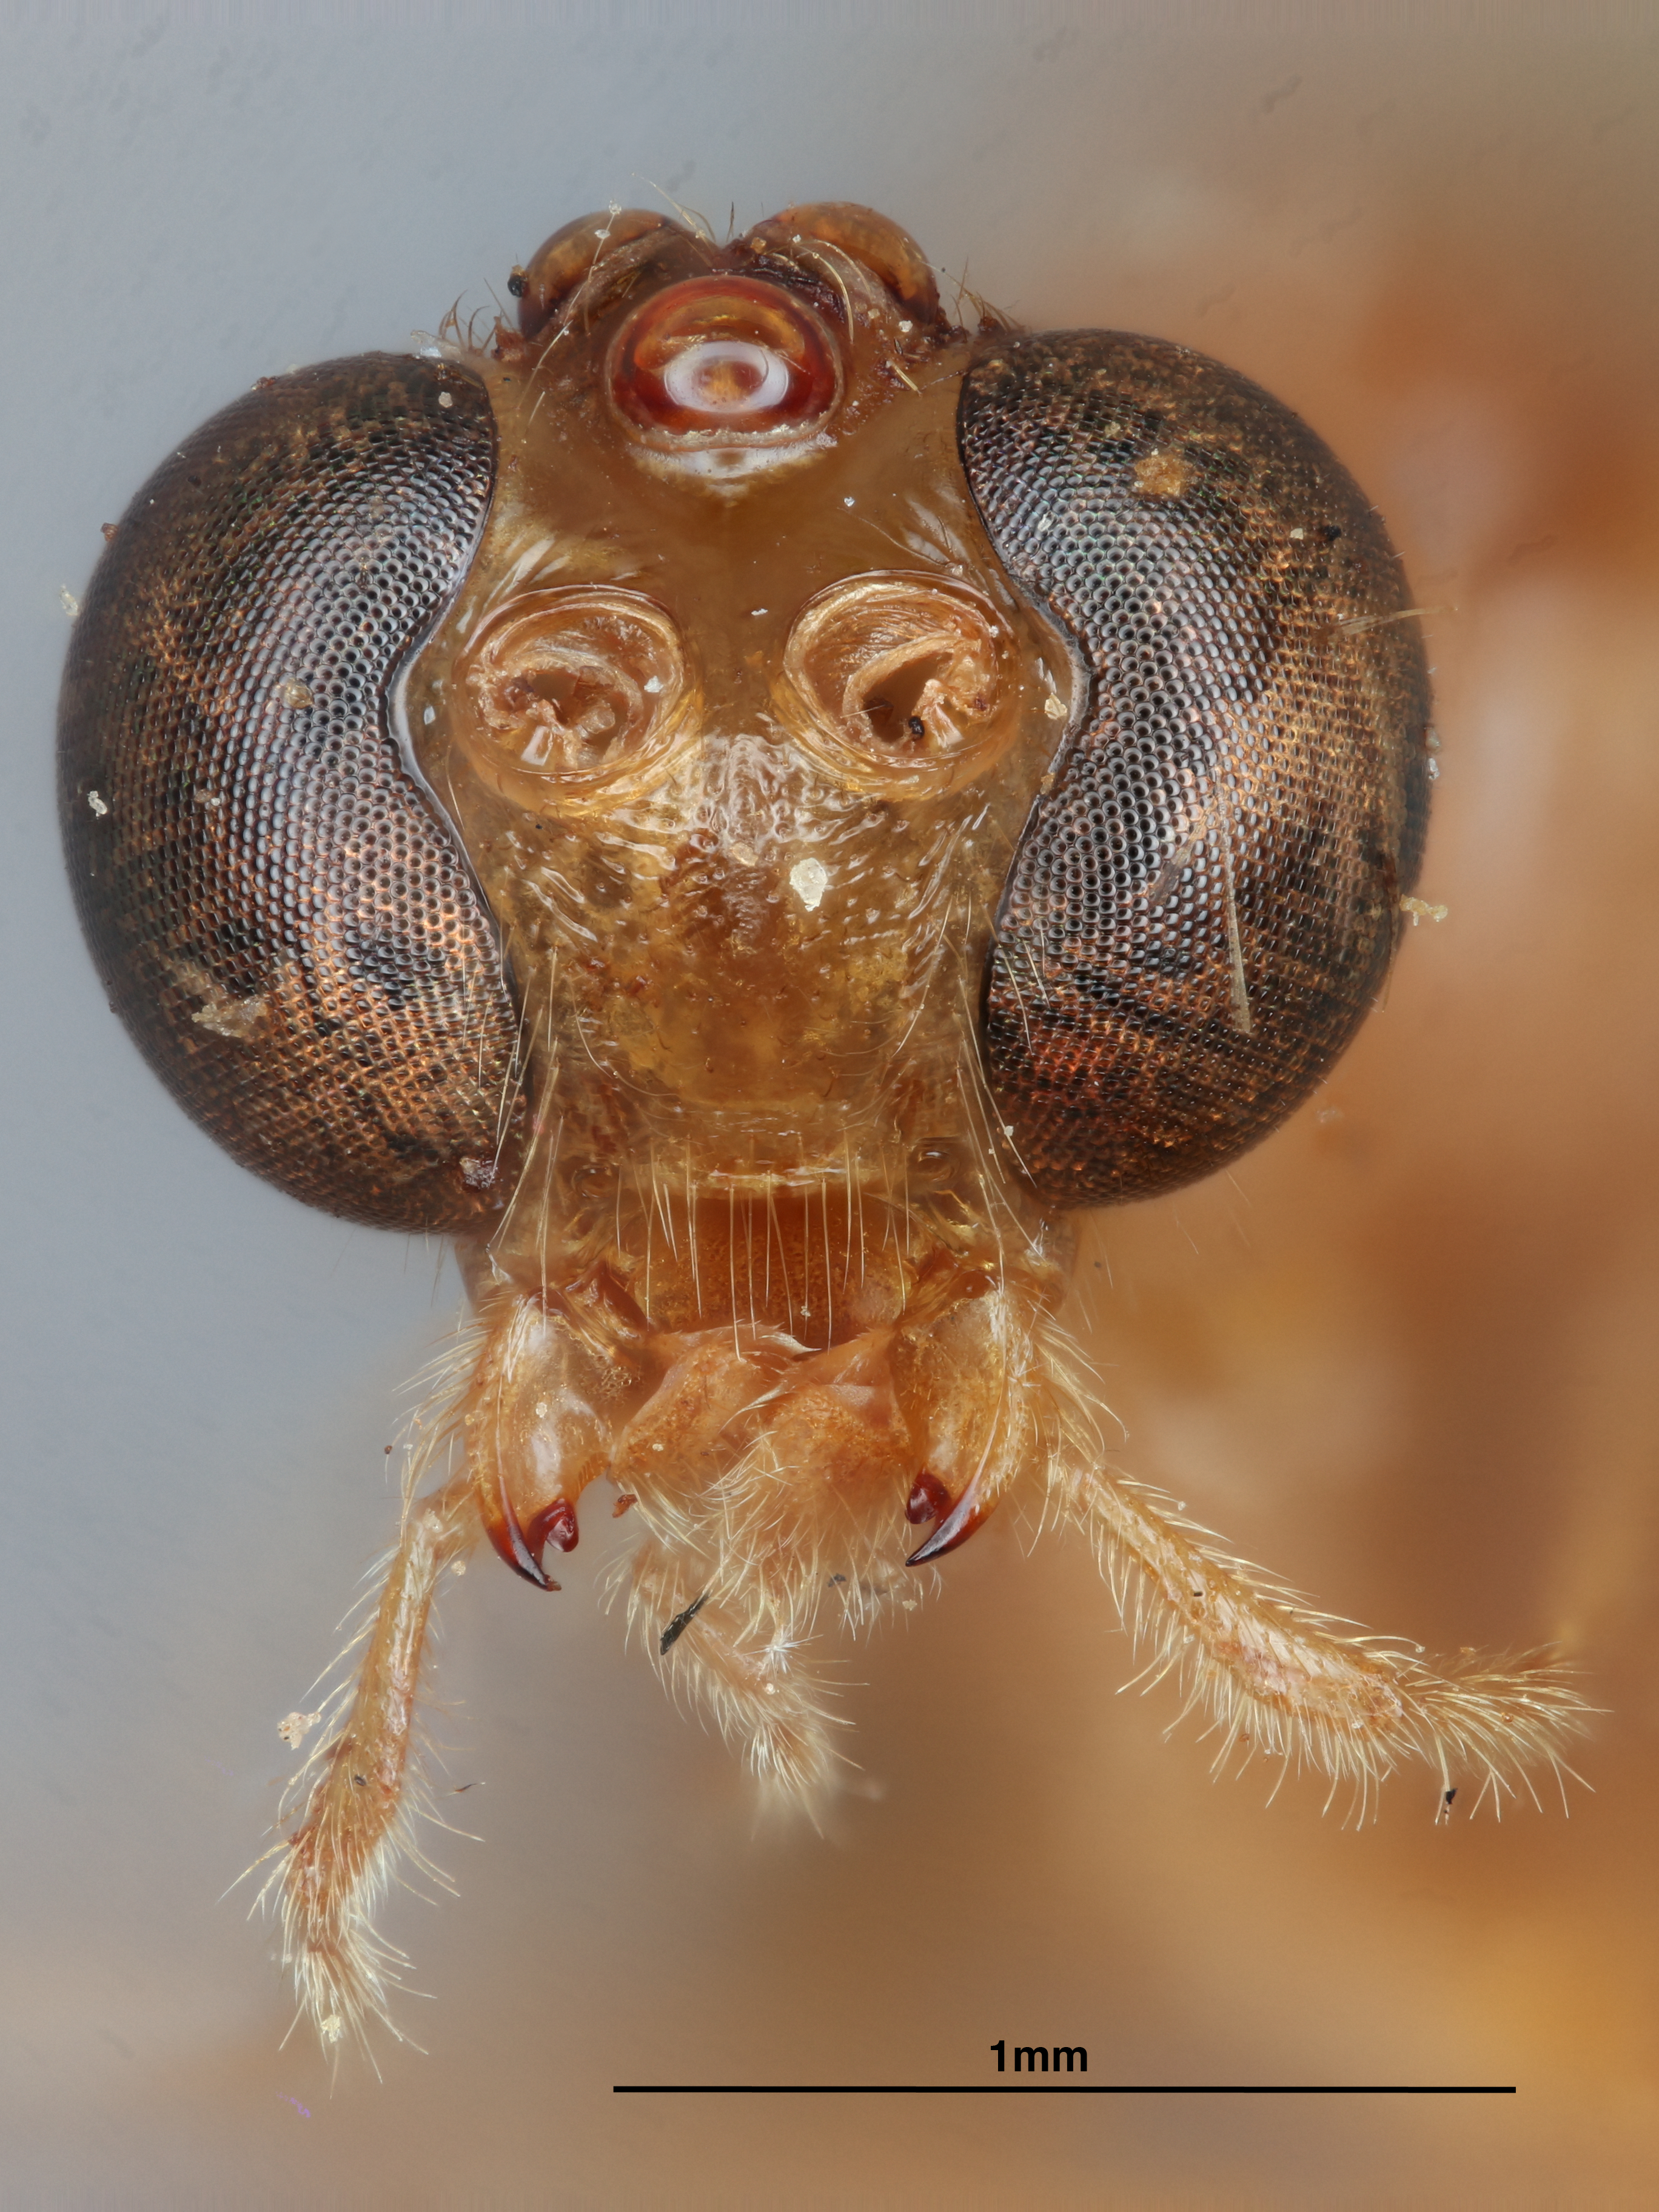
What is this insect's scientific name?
Megarhogas mindanaensis
